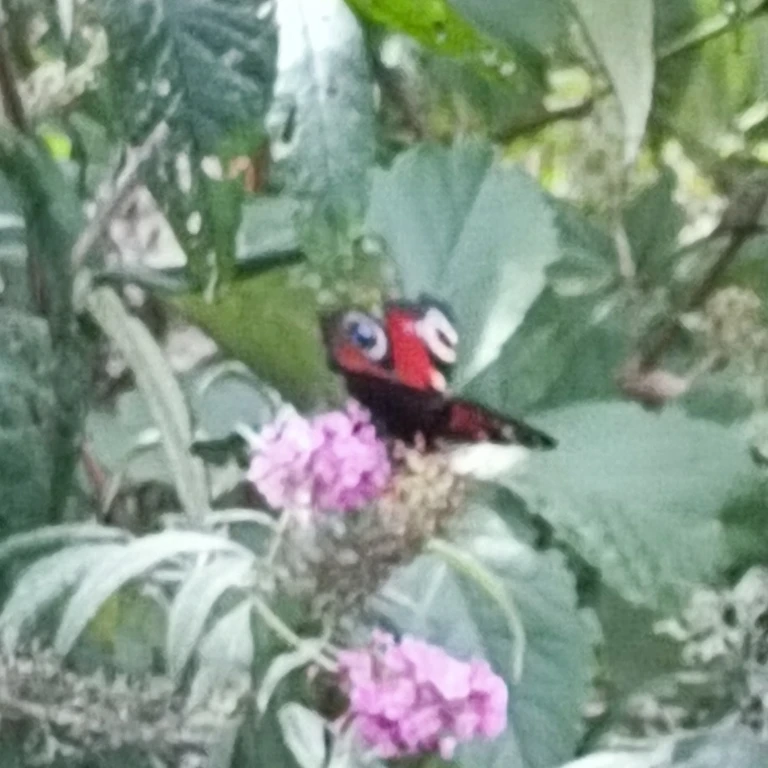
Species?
Aglais io
